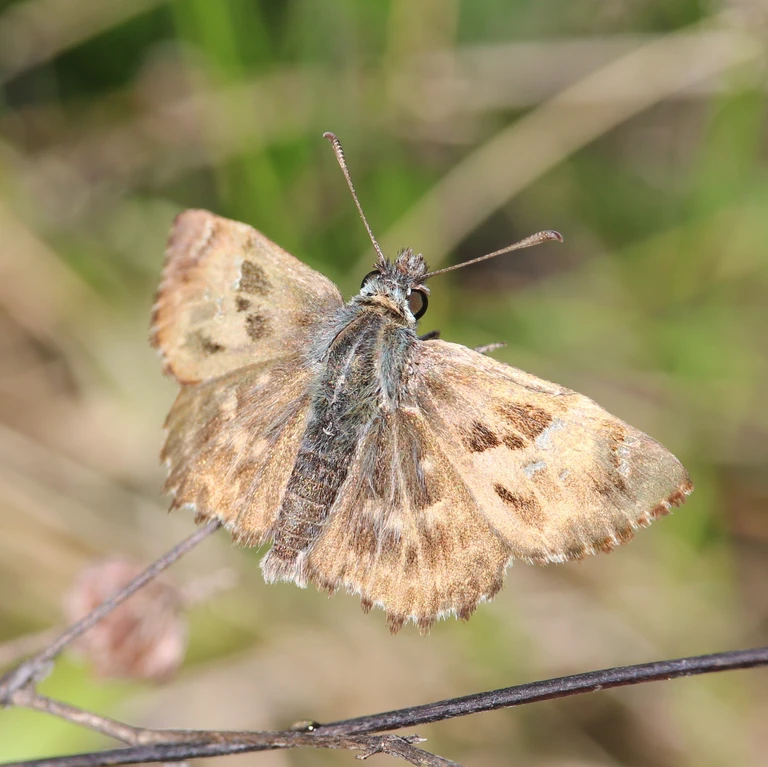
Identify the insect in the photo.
Carcharodus alceae
